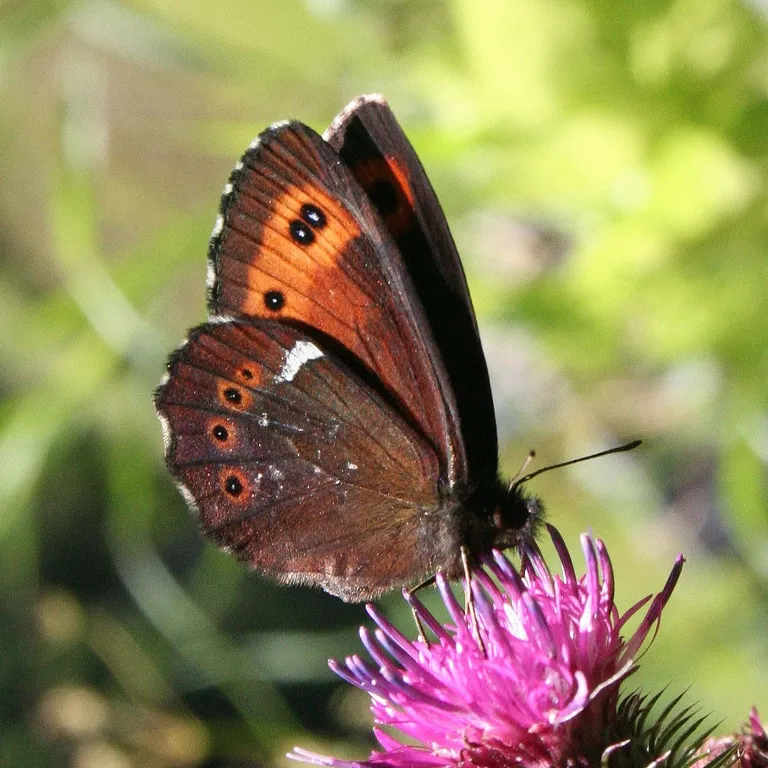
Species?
Erebia ligea
